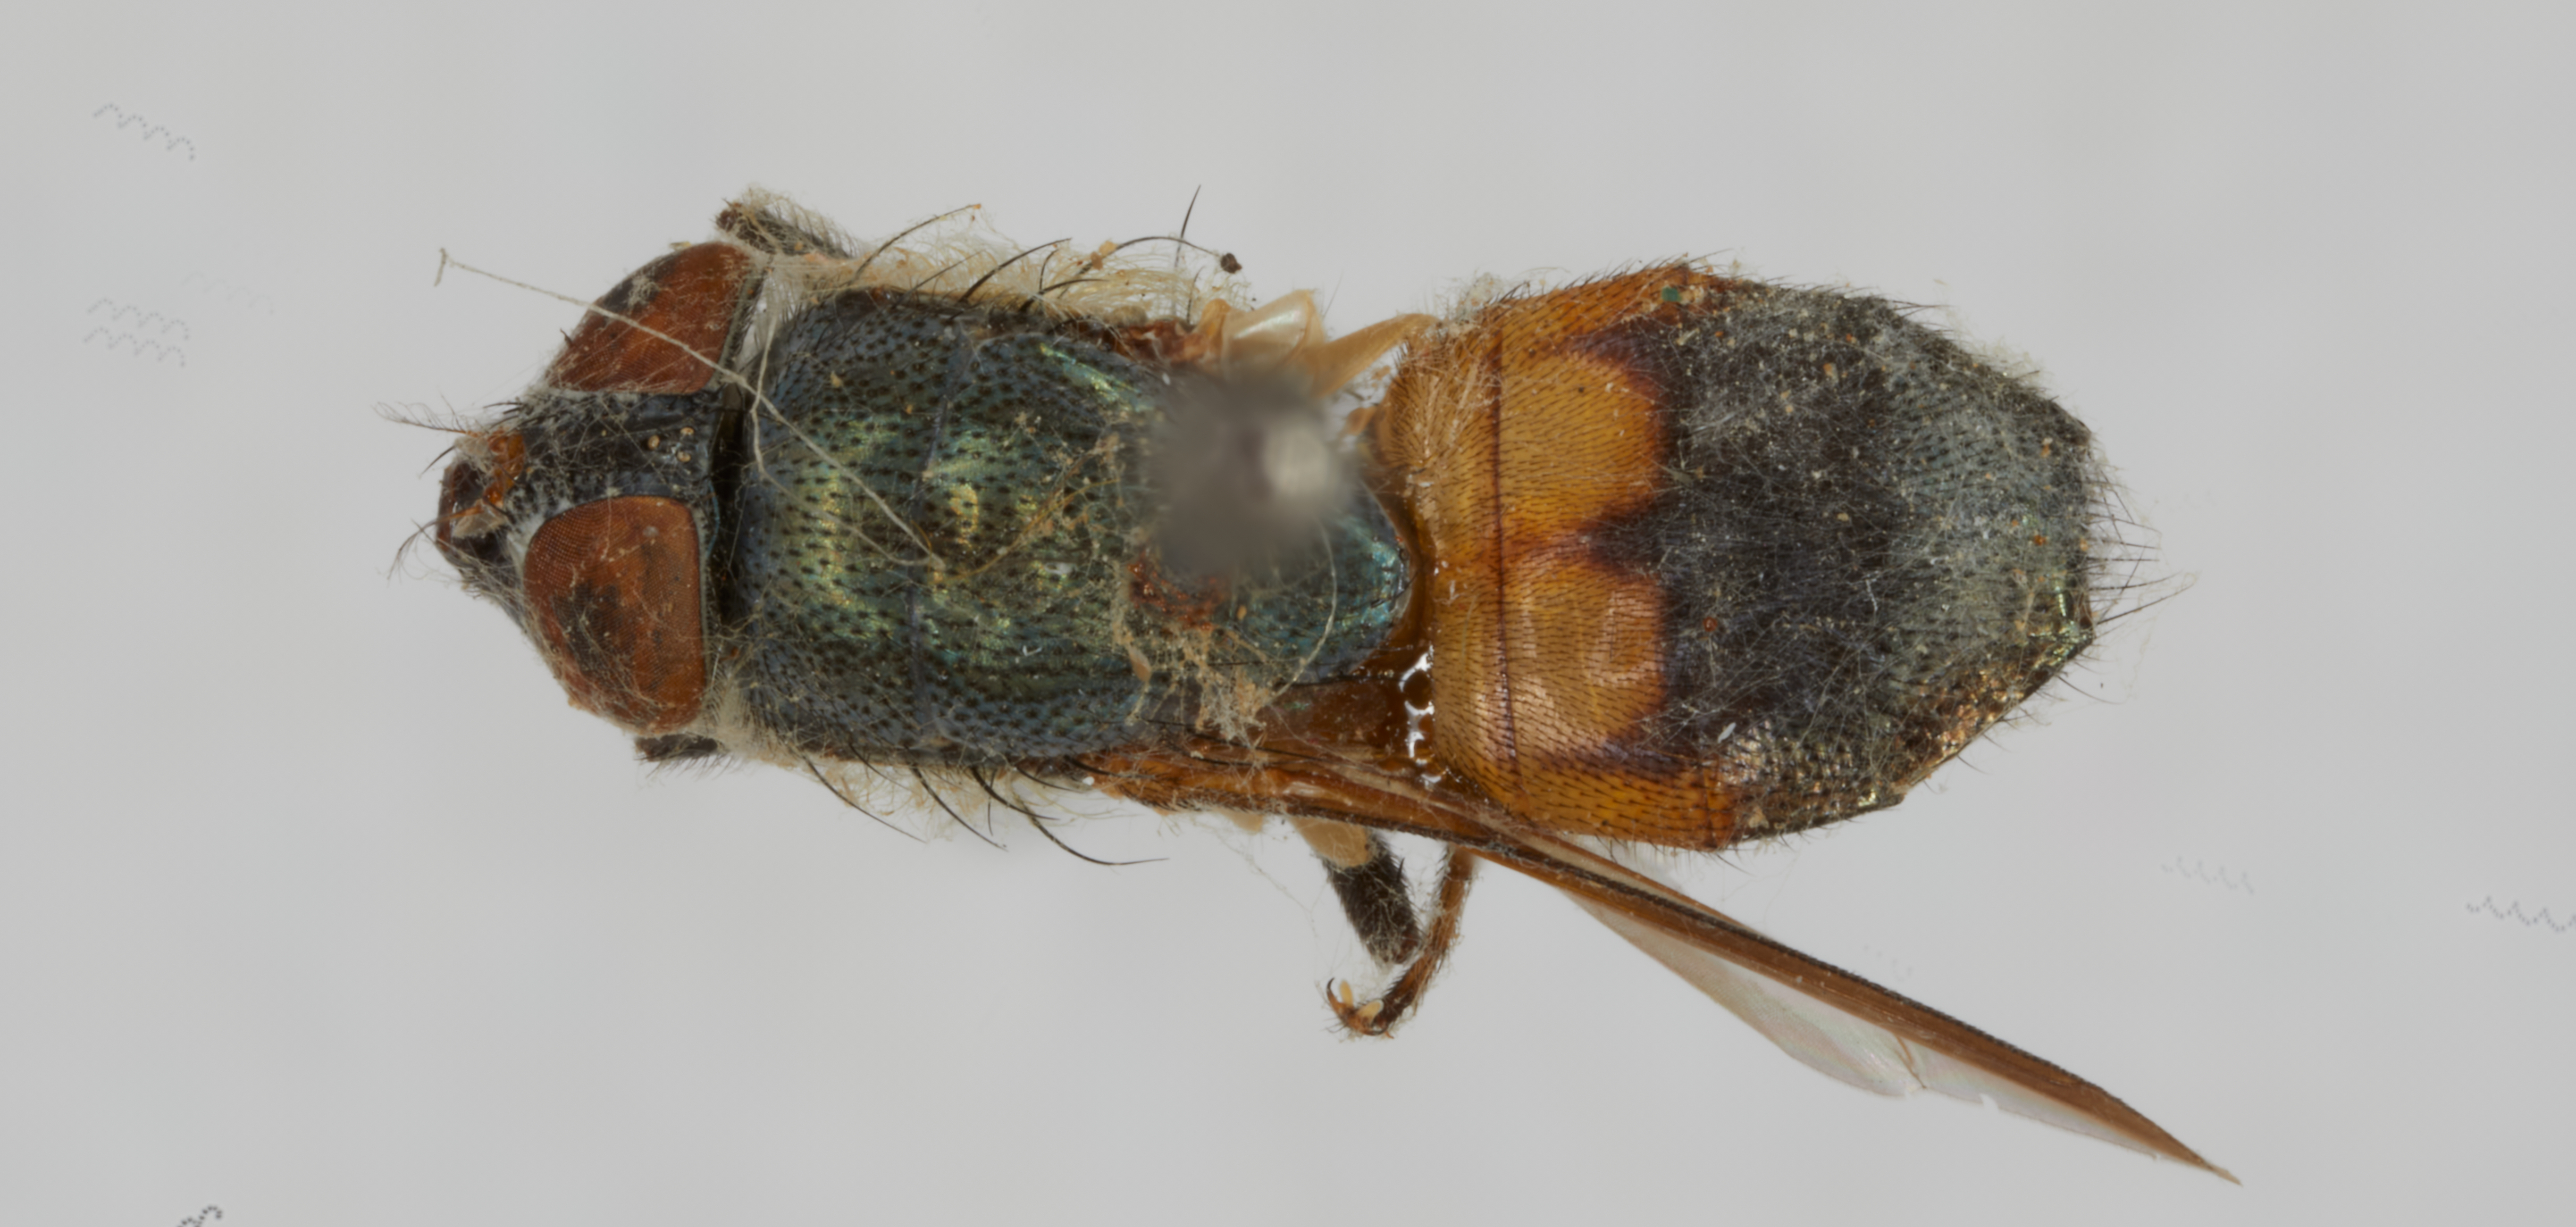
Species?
Idiella mandarina (also Idiella floccosa)
